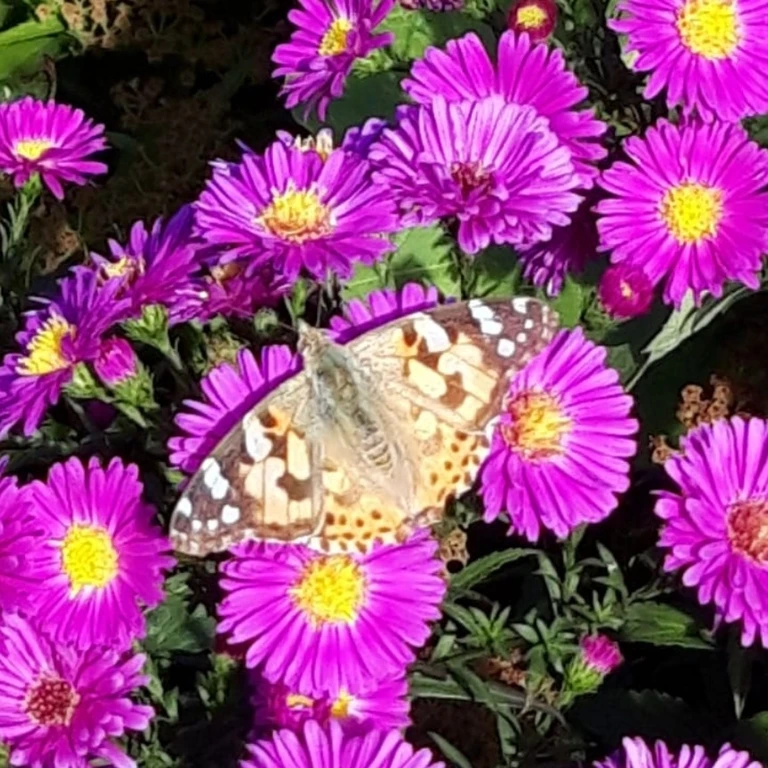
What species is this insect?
Vanessa cardui
